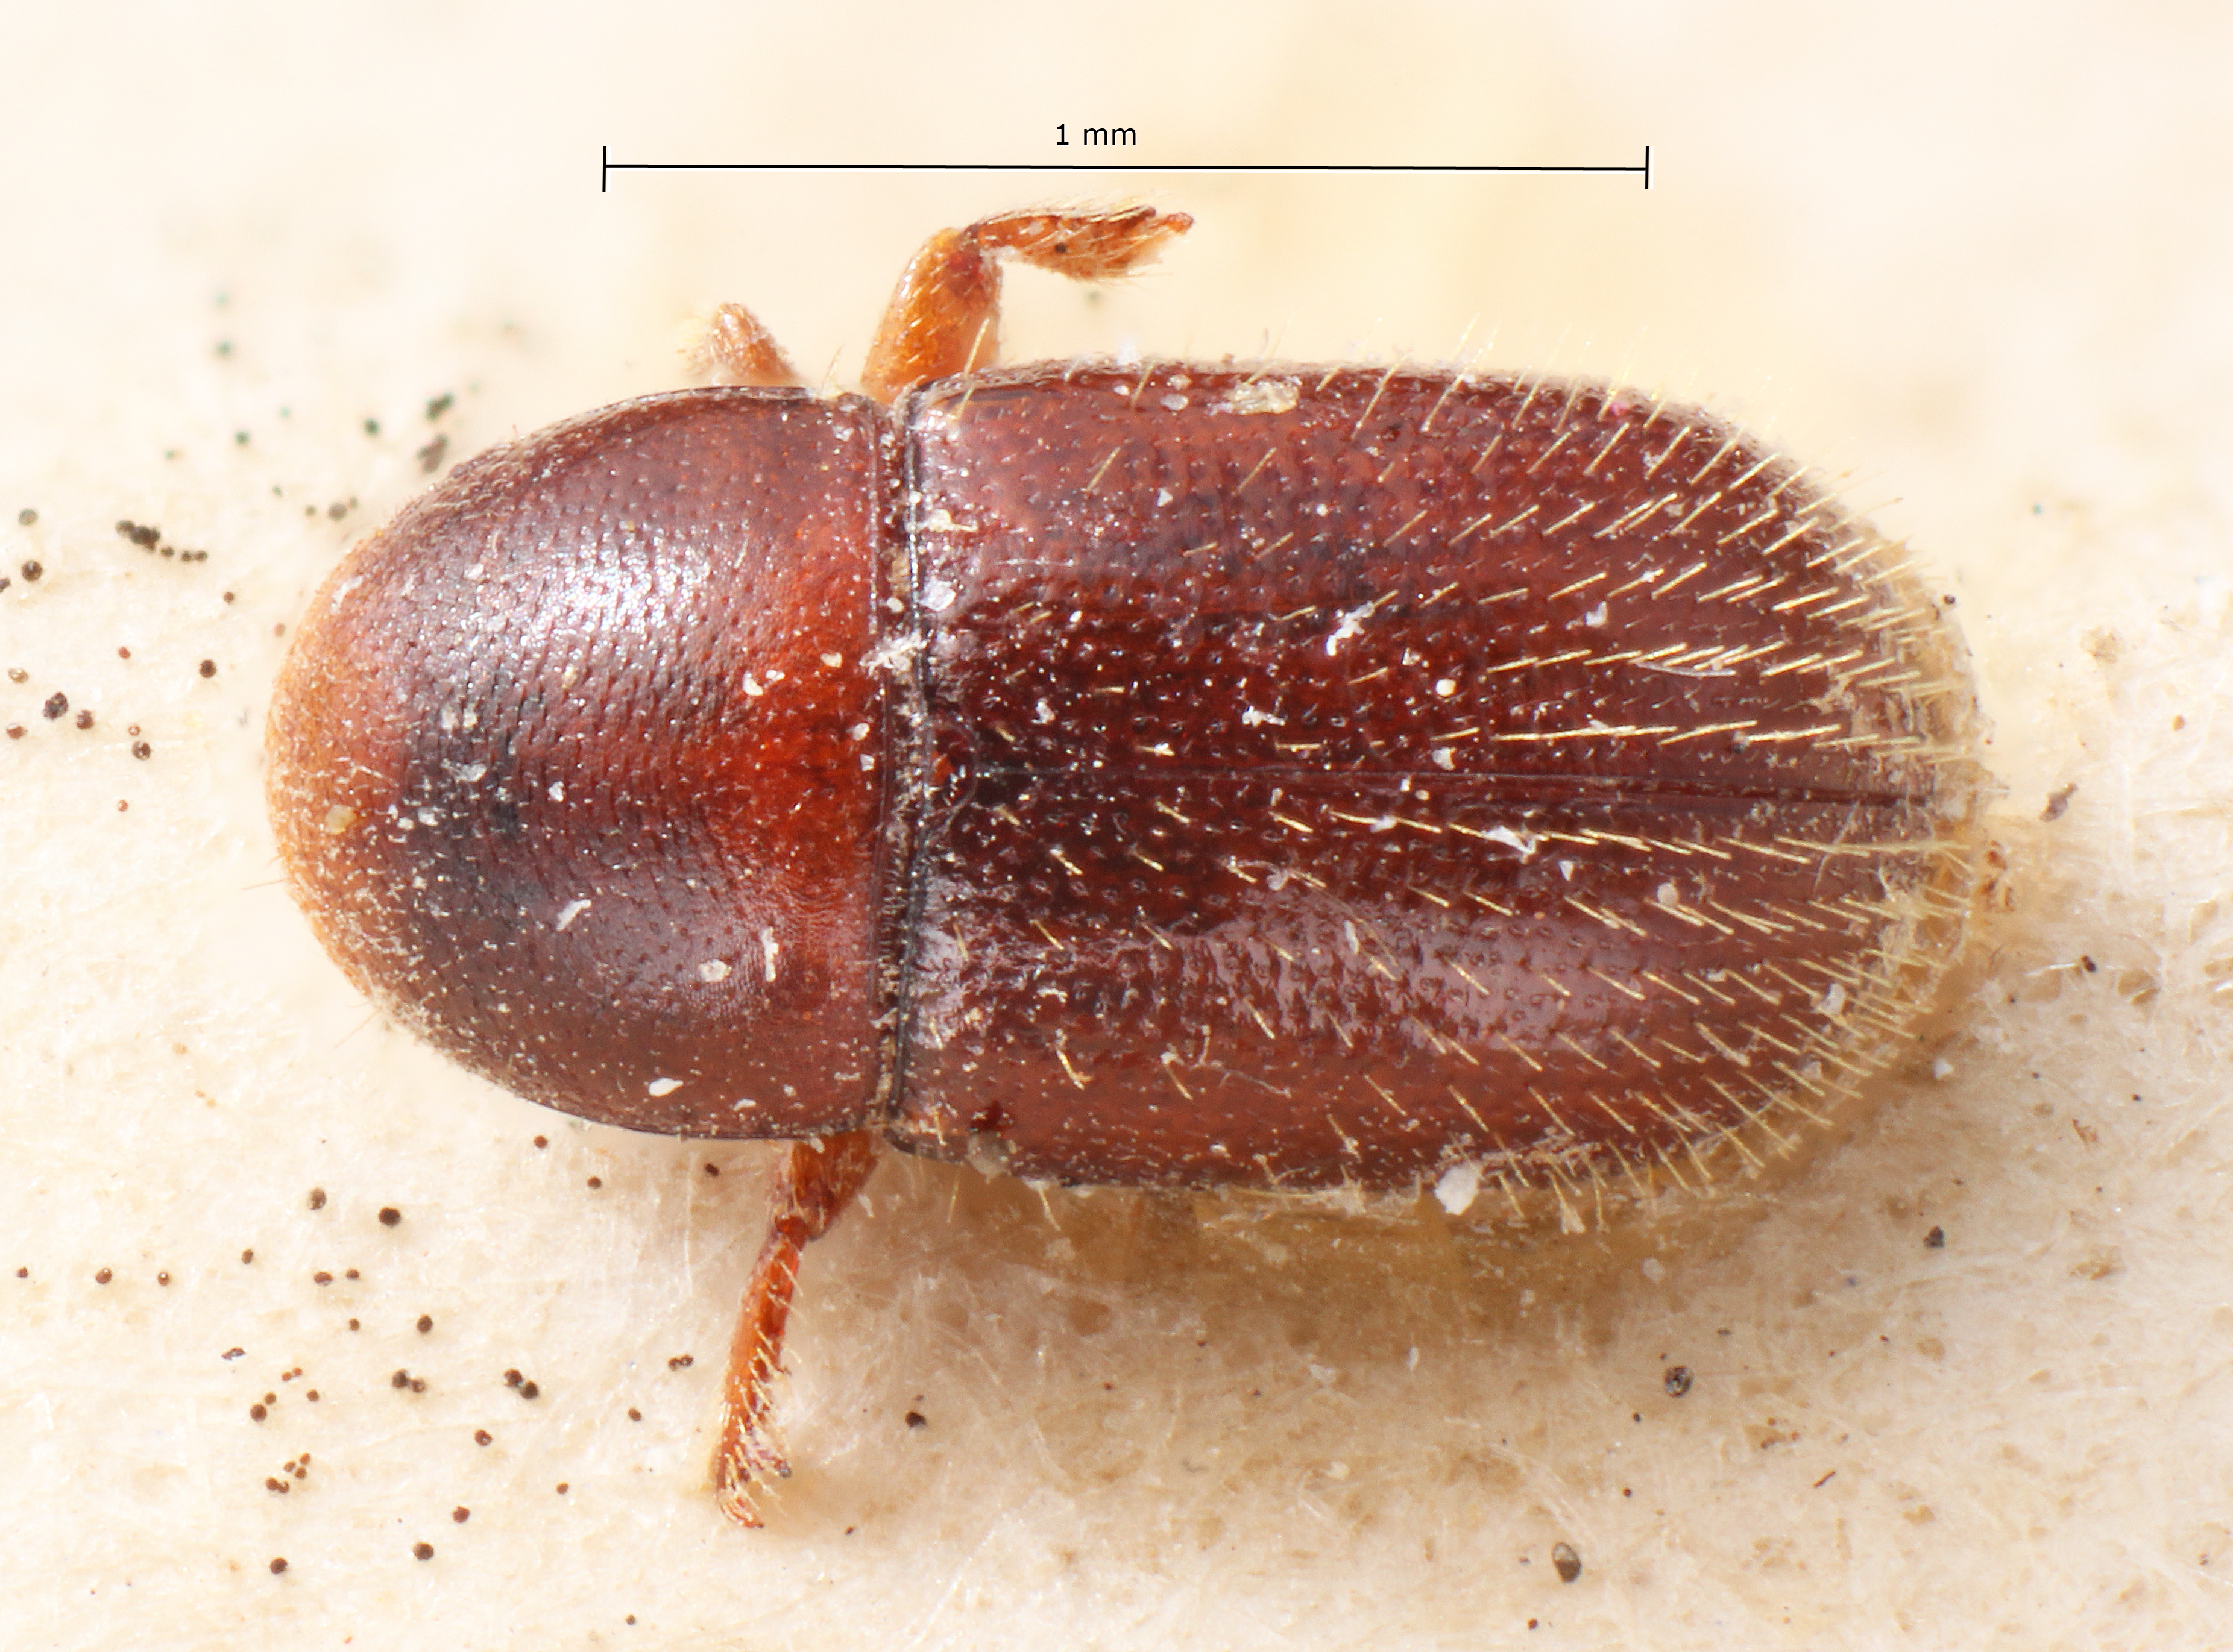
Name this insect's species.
Prionoscelis minor
